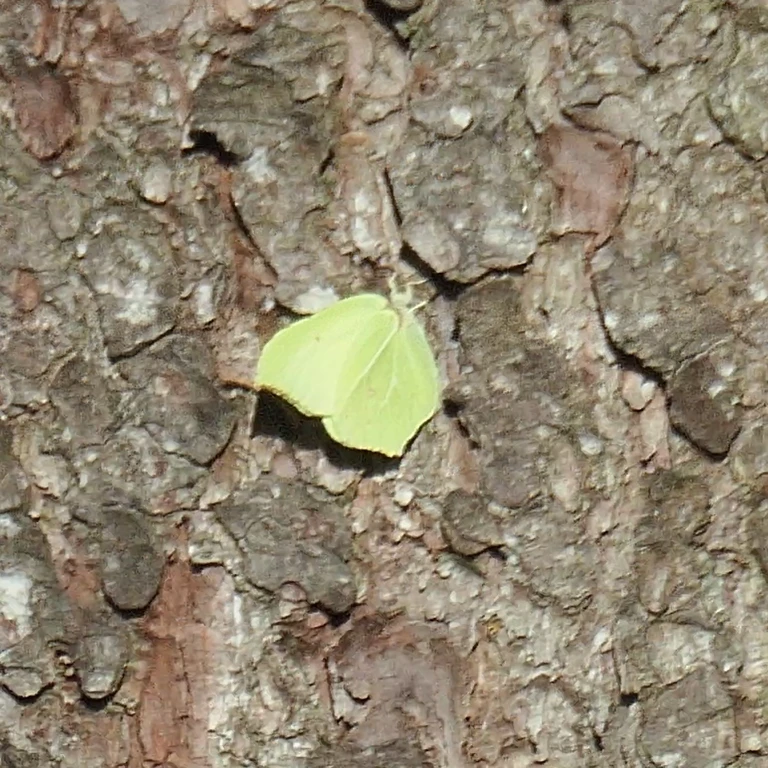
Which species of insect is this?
Gonepteryx rhamni
